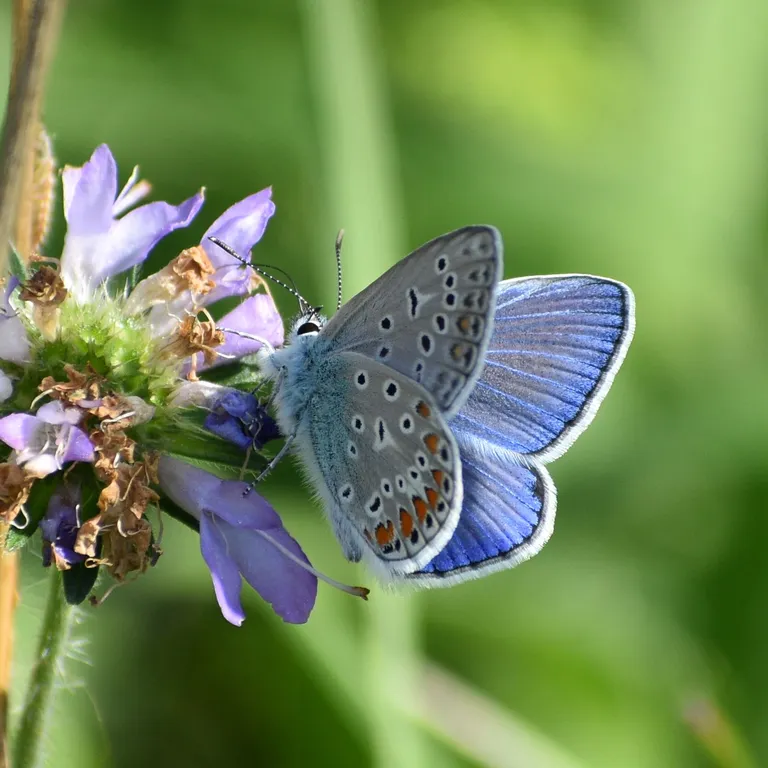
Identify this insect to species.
Polyommatus icarus
